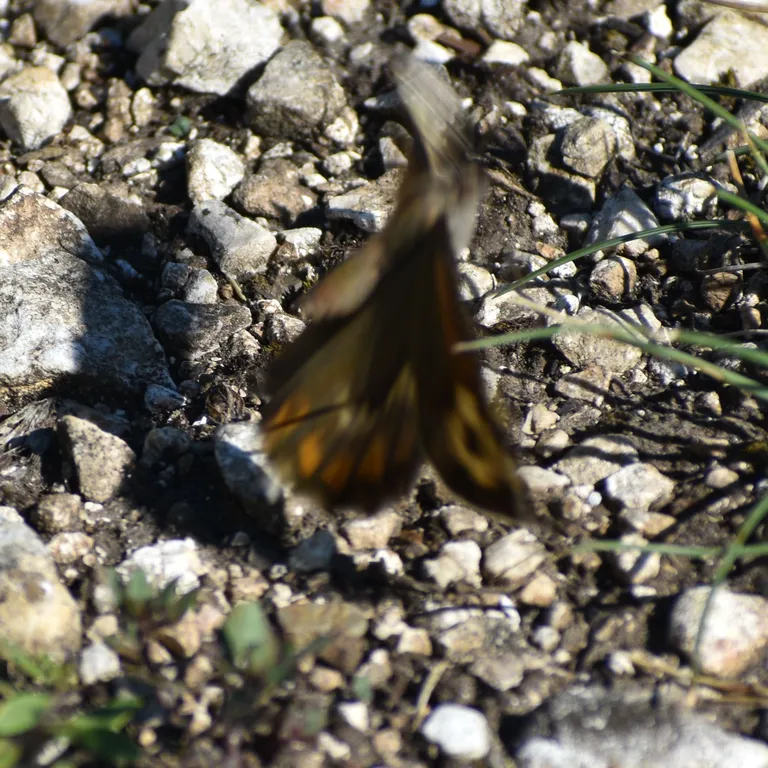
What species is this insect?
Hipparchia semele
